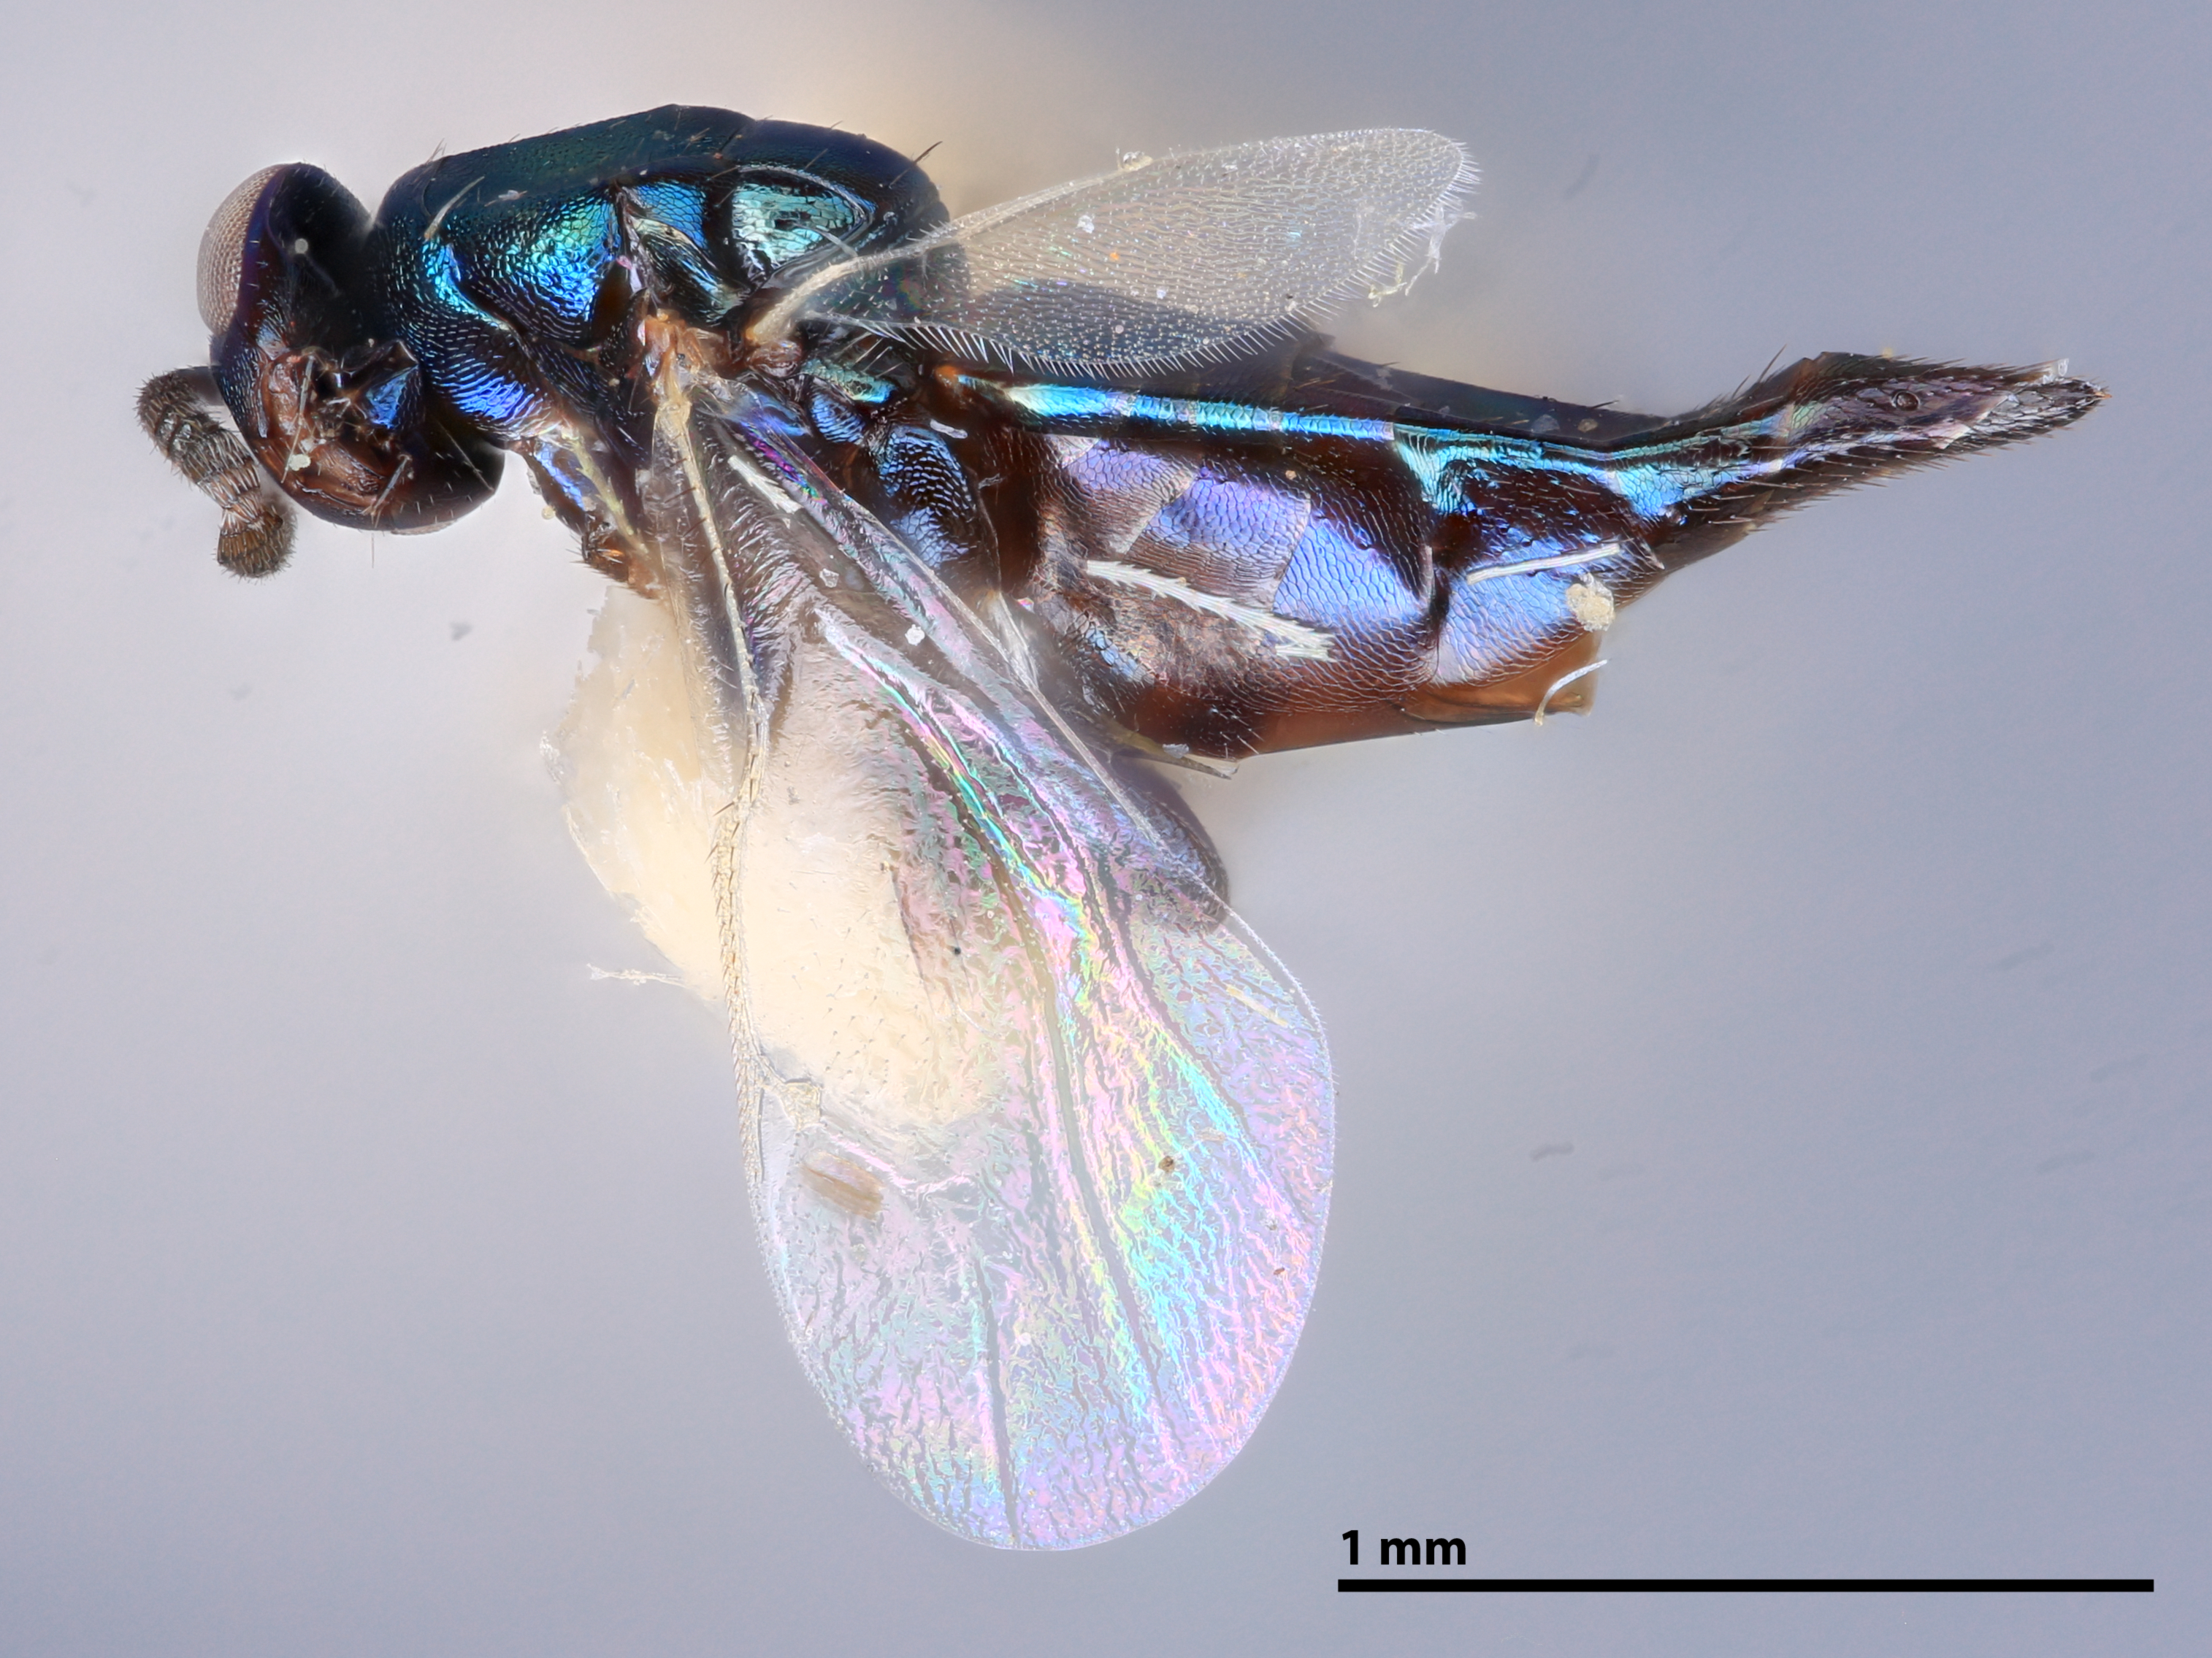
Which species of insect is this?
Colotrechnus ignotus
